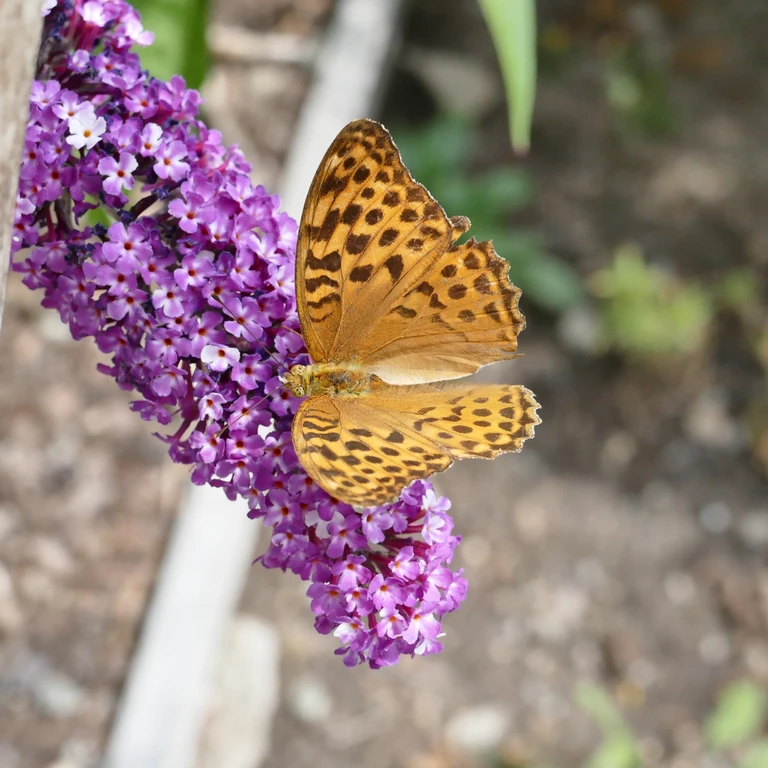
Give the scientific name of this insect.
Argynnis paphia
